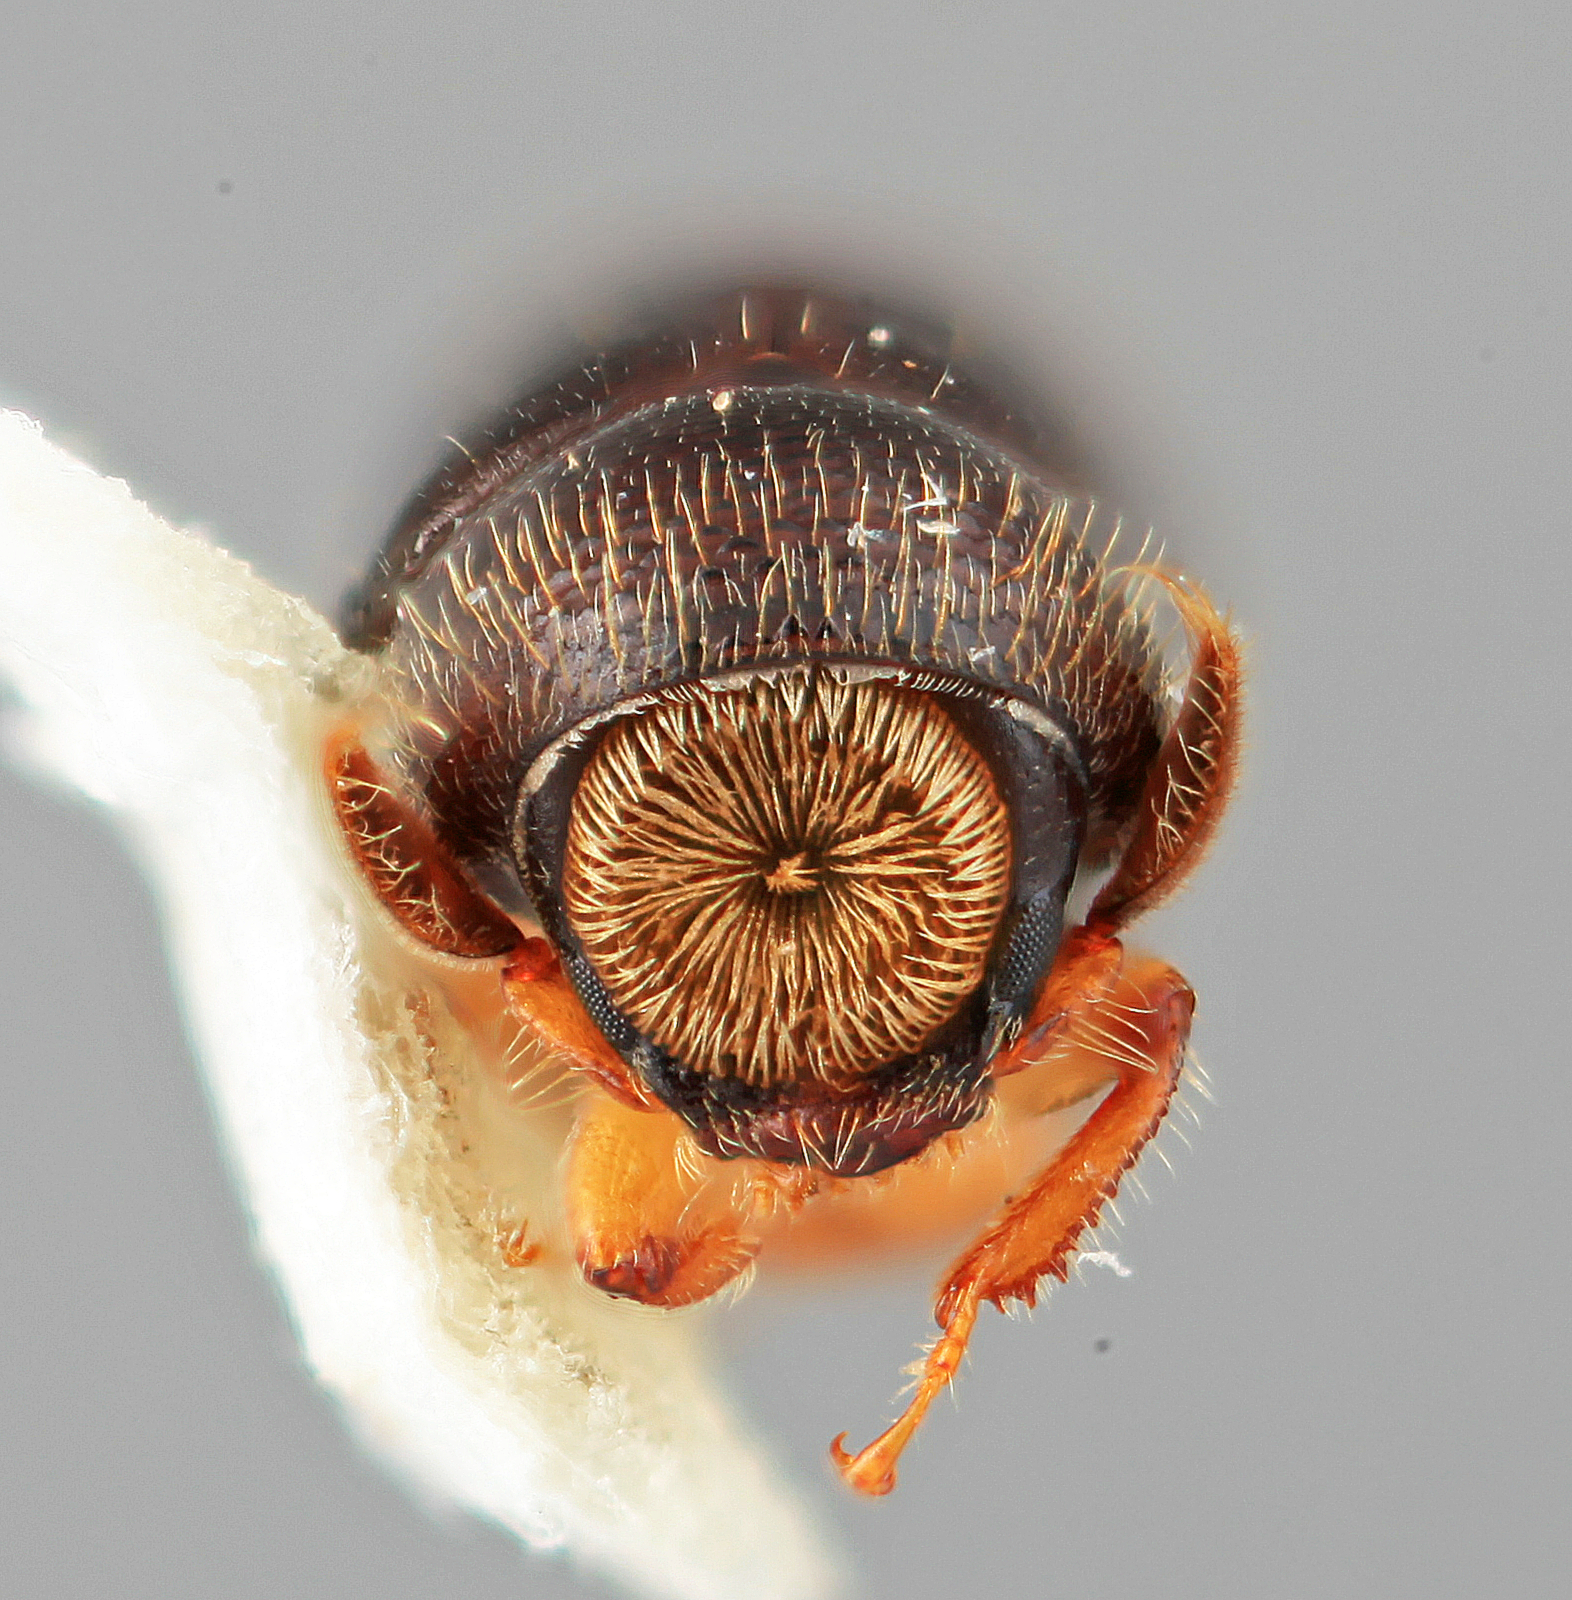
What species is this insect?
Corthyloxiphus obesus
